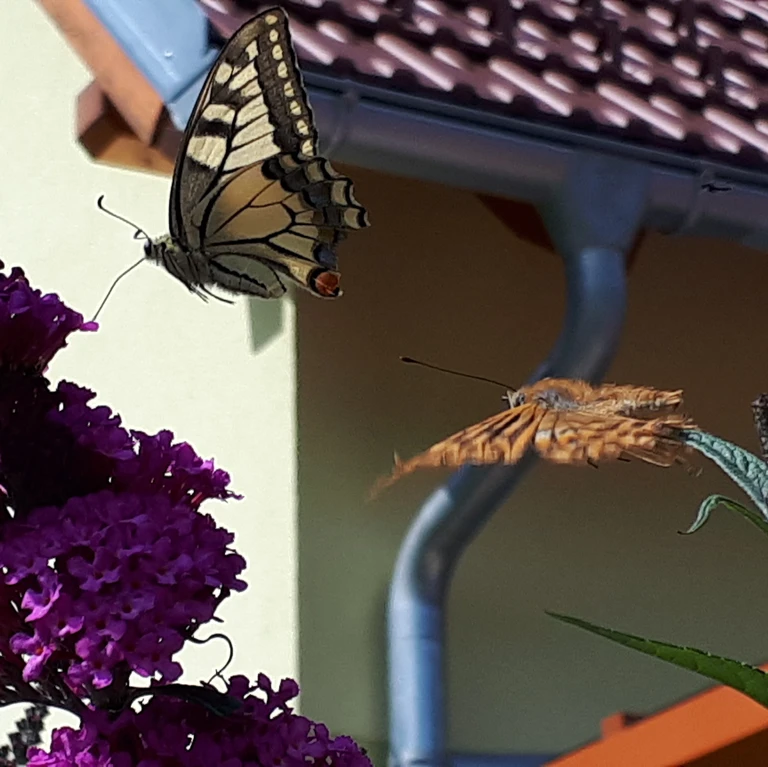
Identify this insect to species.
Papilio machaon
